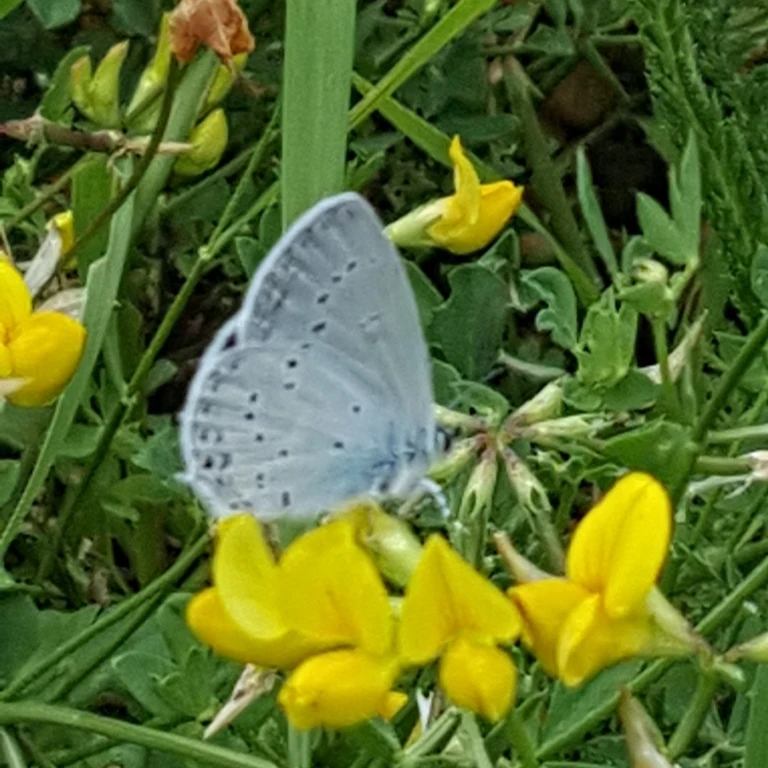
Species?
Cupido decolorata (also Elkalyce decolorata)
